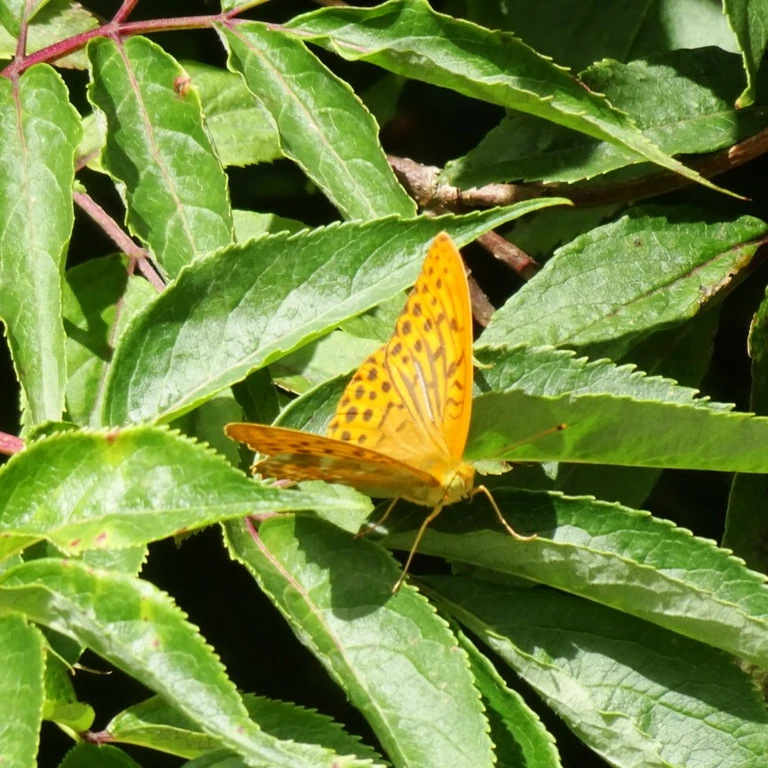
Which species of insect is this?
Argynnis paphia
